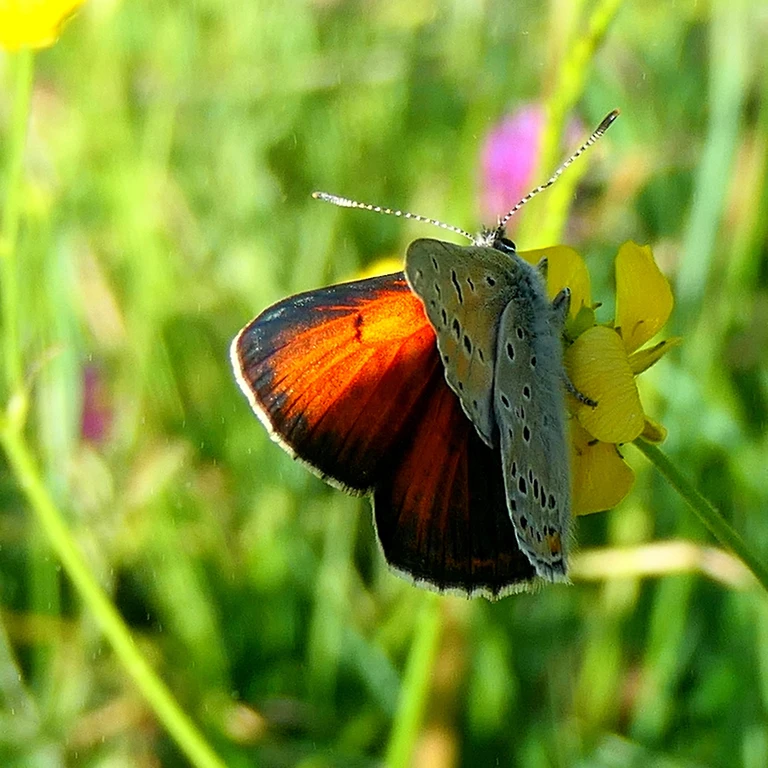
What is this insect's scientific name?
Lycaena hippothoe (also Palaeochrysophanus hippothoe)
